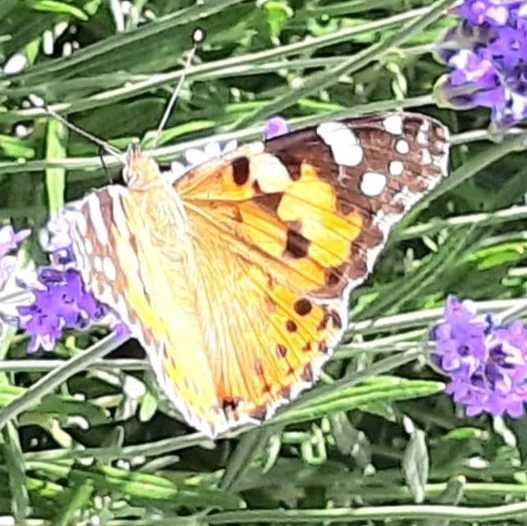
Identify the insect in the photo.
Vanessa cardui
